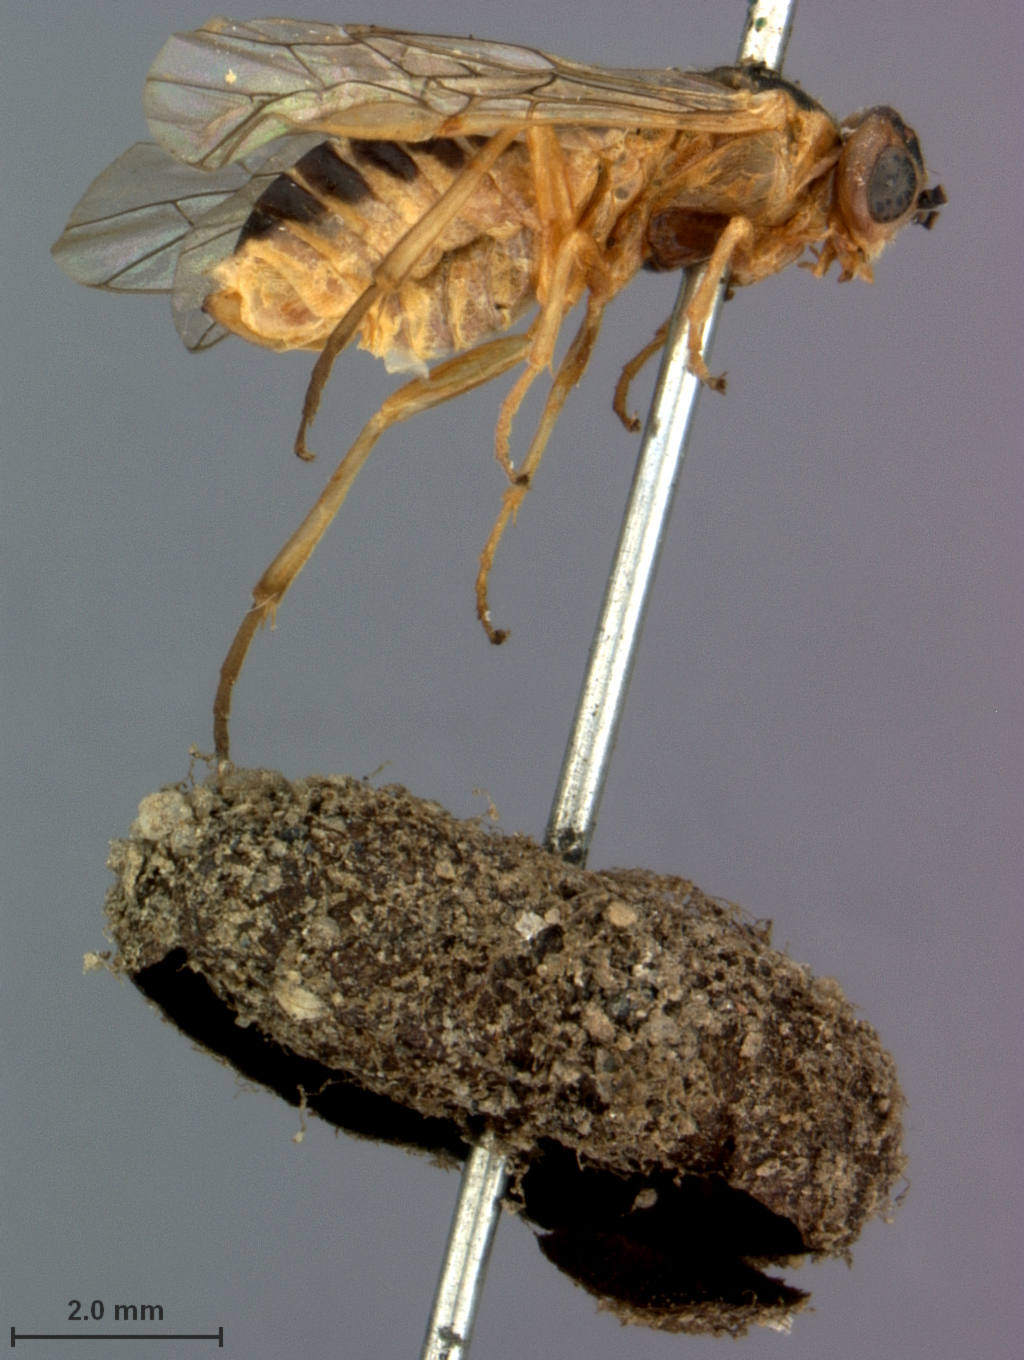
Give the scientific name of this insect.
Pteronus hyalinus
